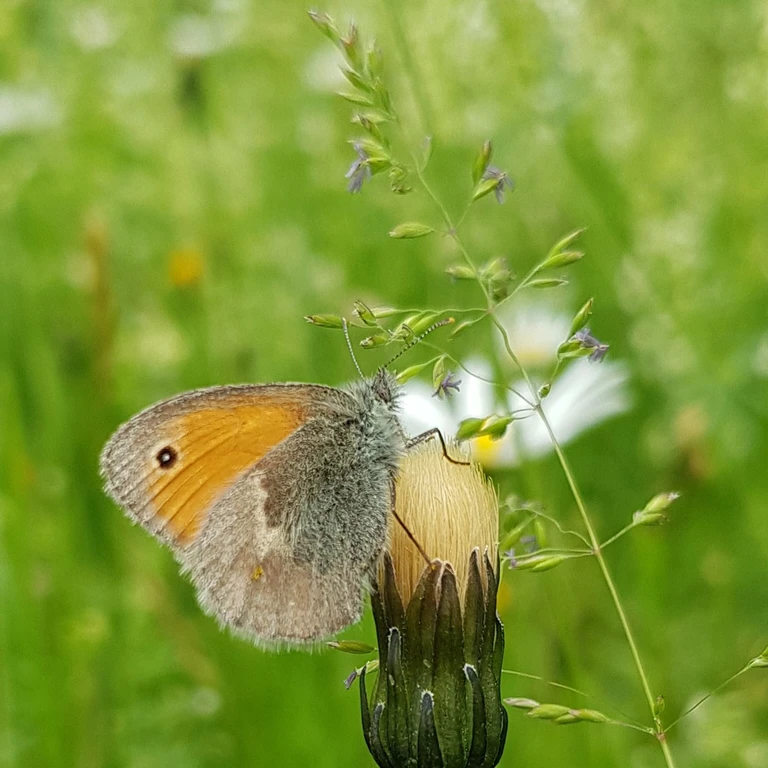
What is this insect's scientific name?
Coenonympha pamphilus
